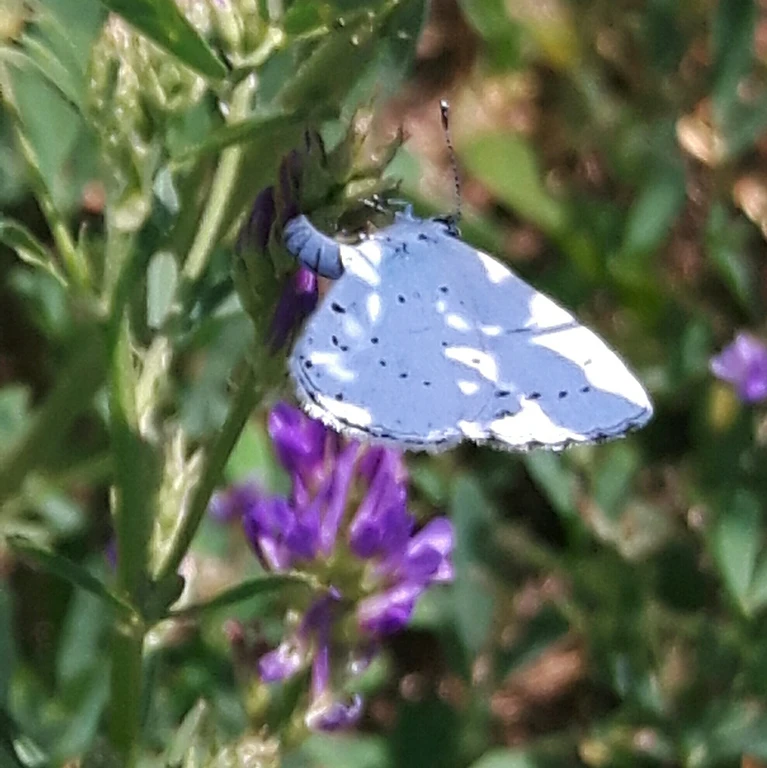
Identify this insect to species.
Celastrina argiolus
